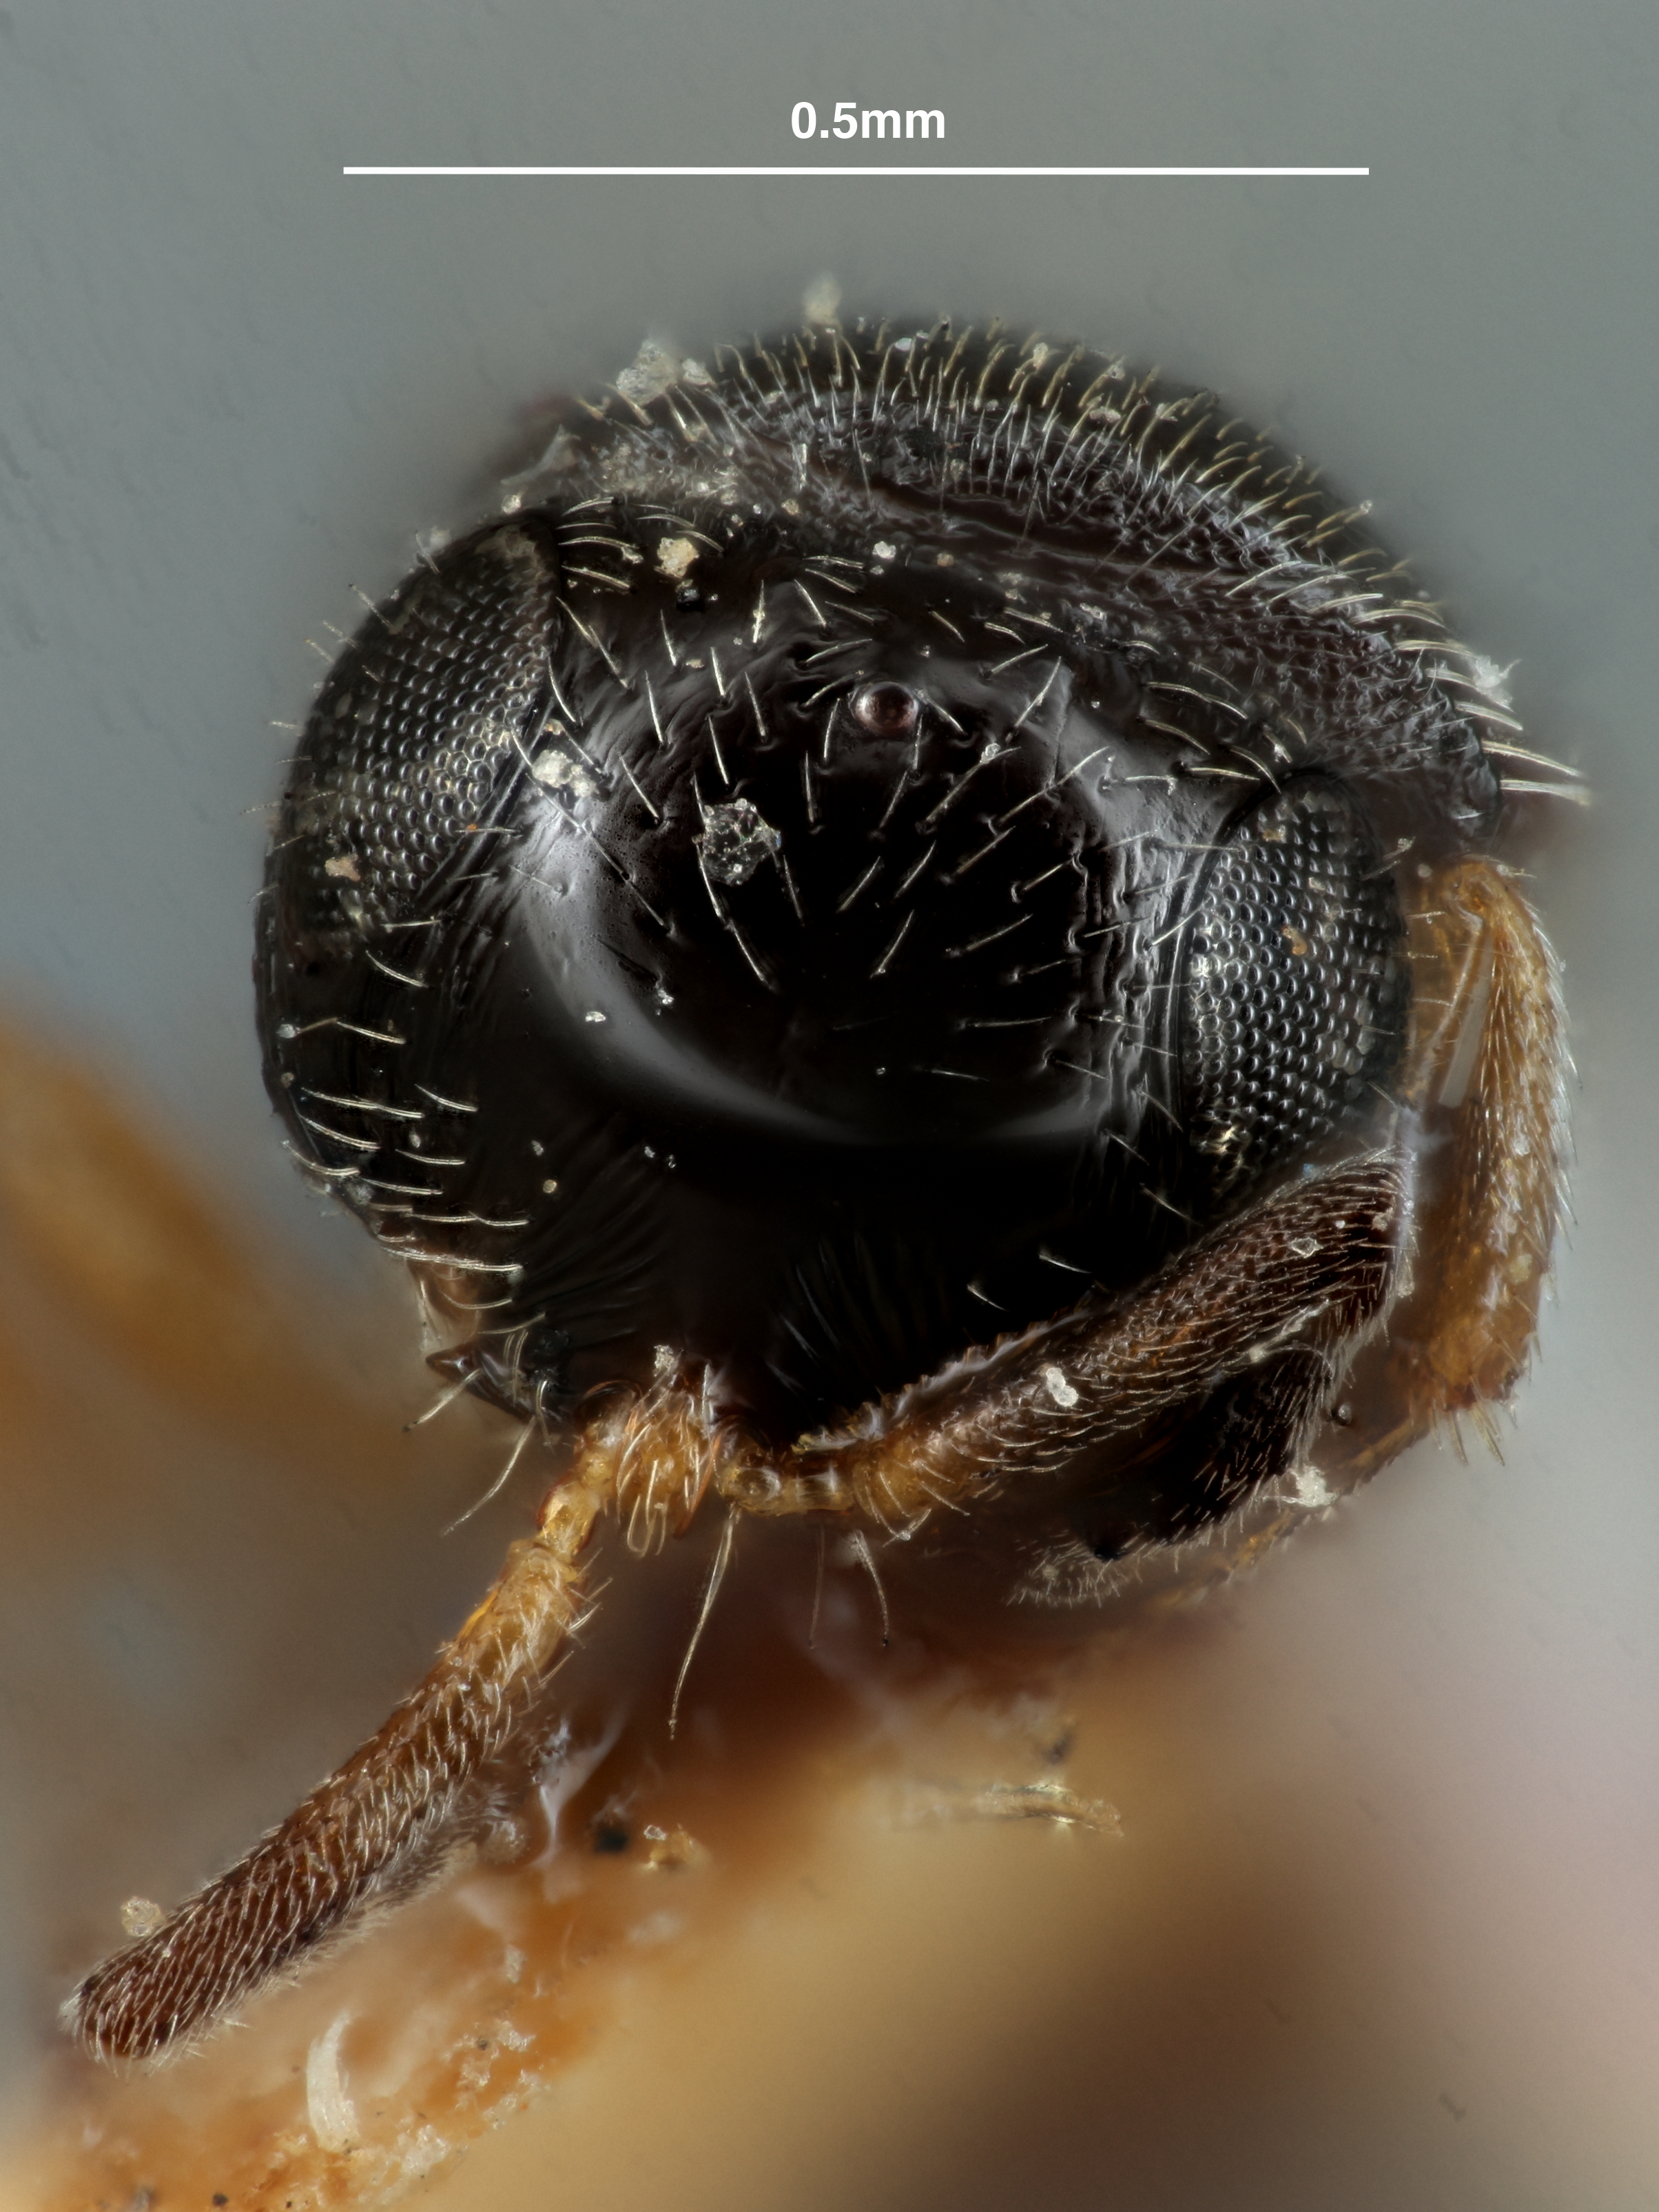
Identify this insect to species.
Trimorus punctiger
